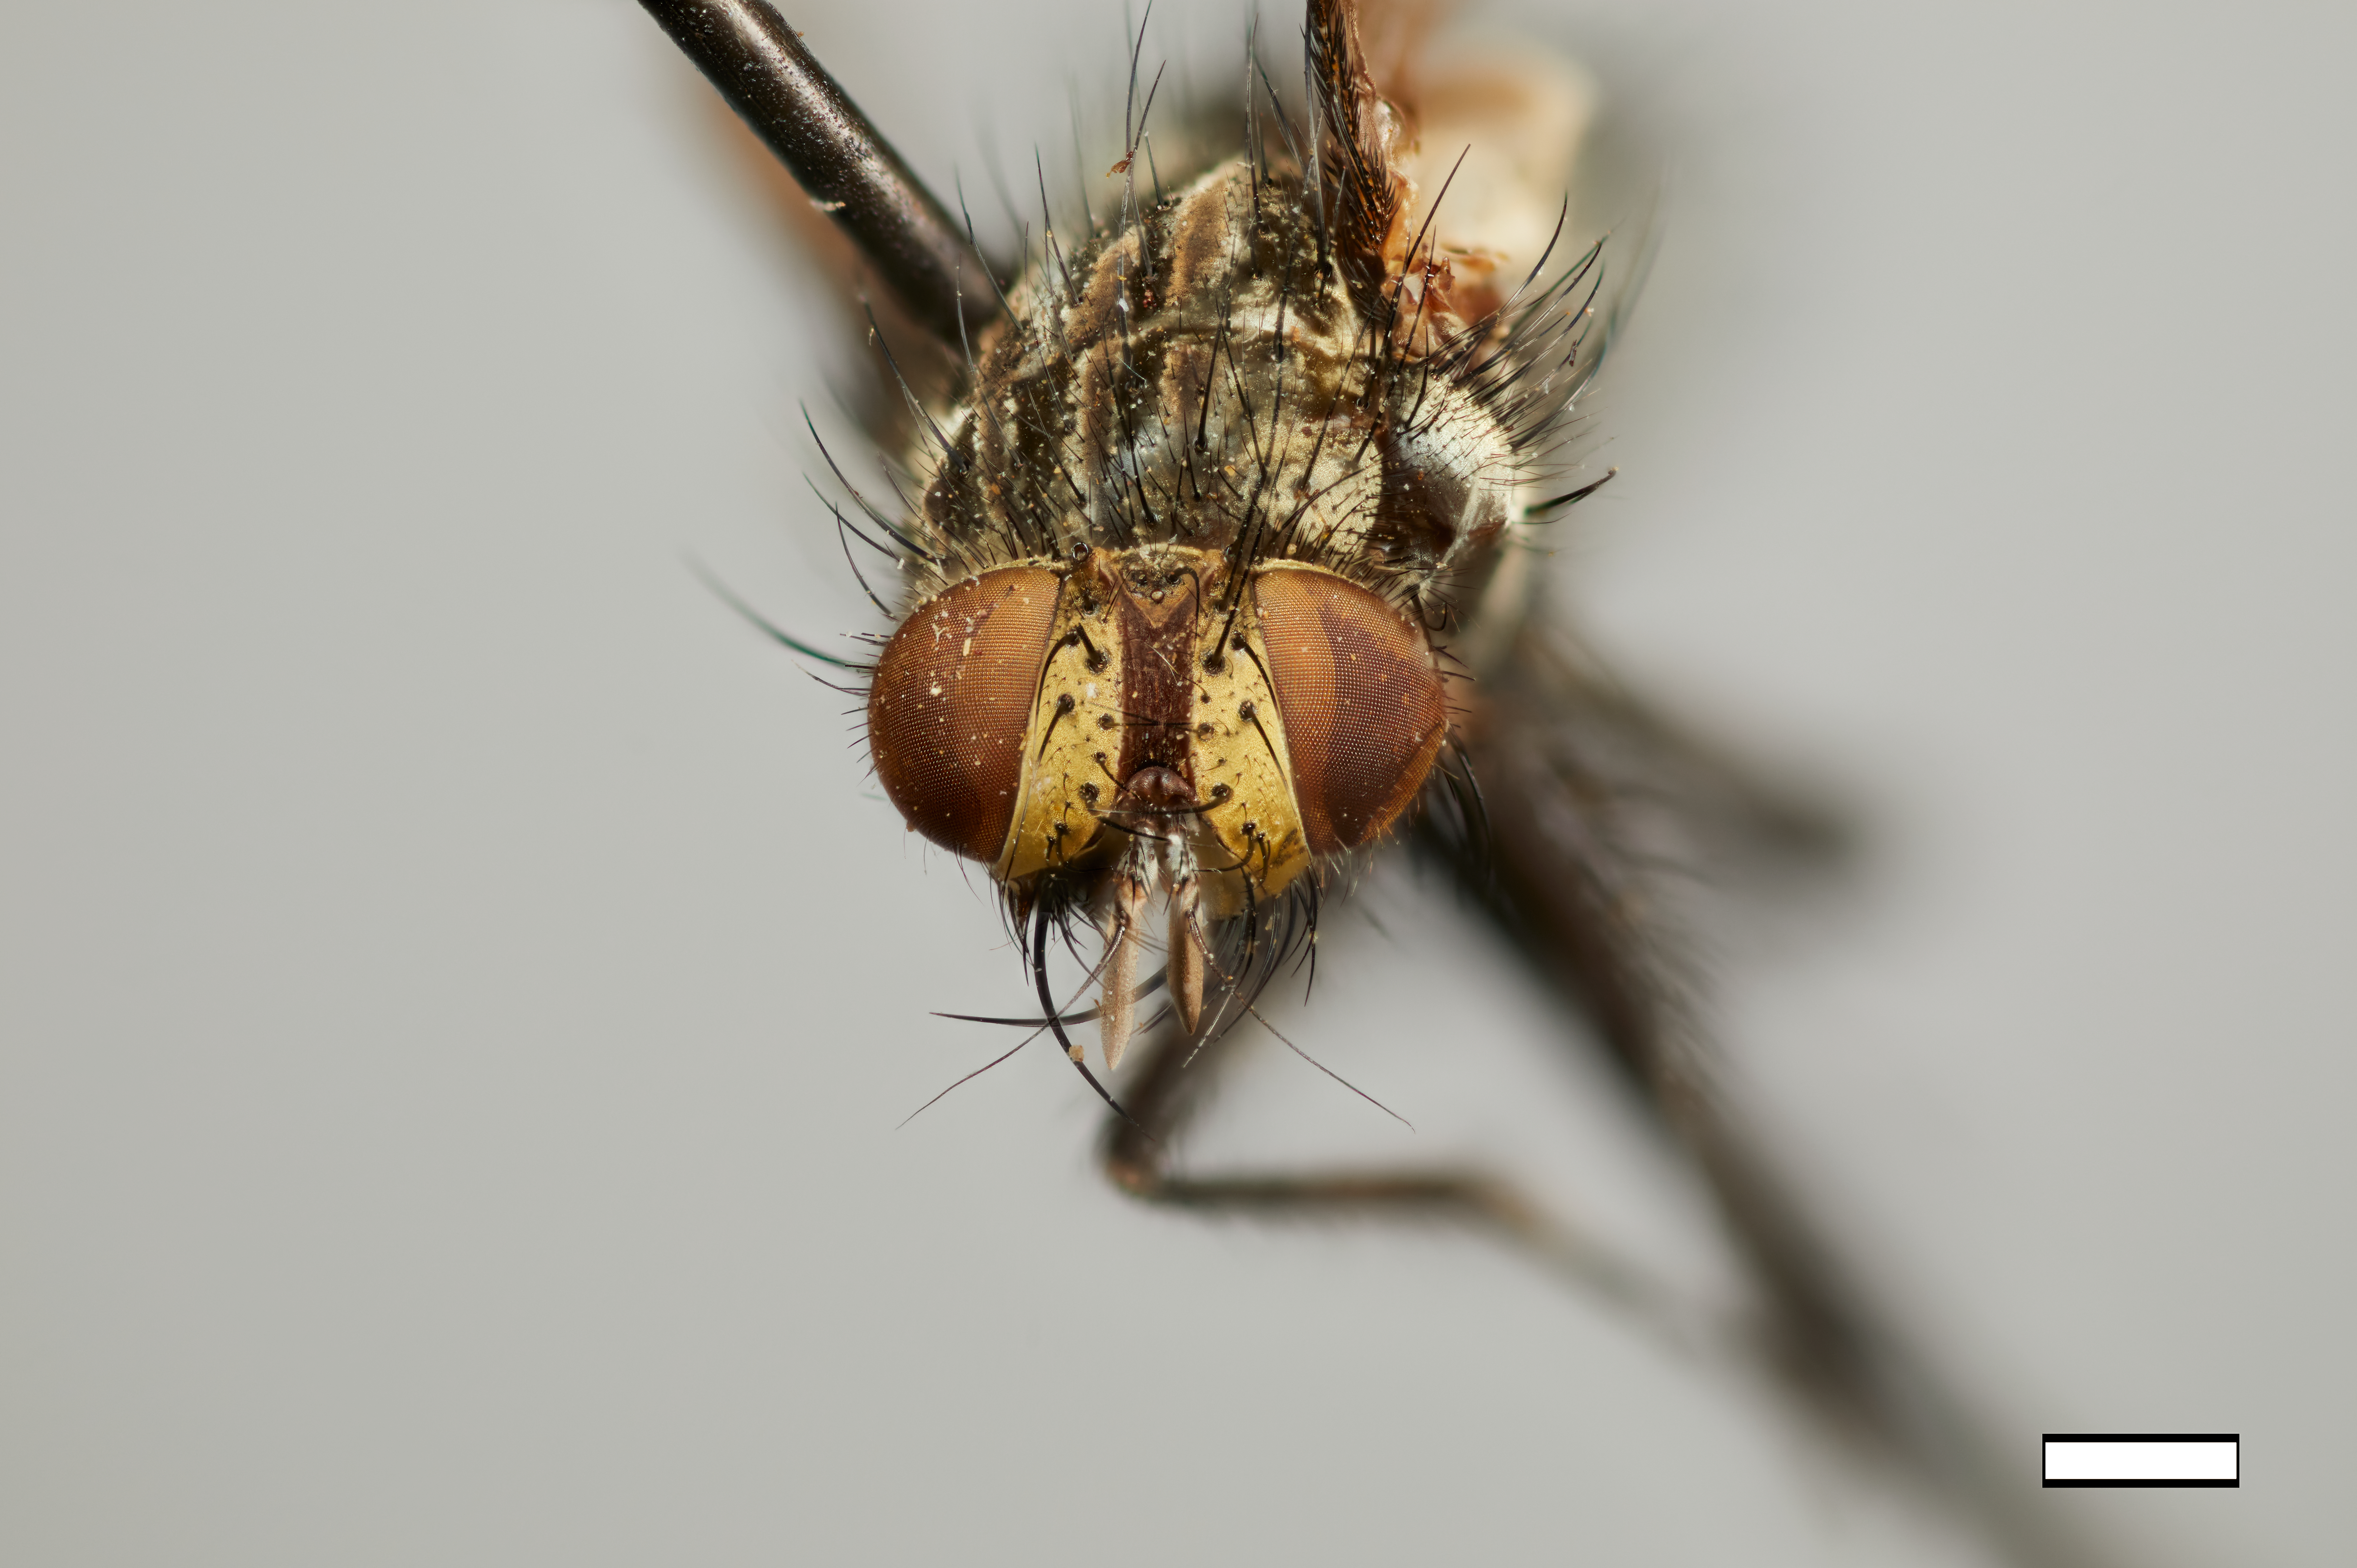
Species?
Eumachaeraea auricephala
